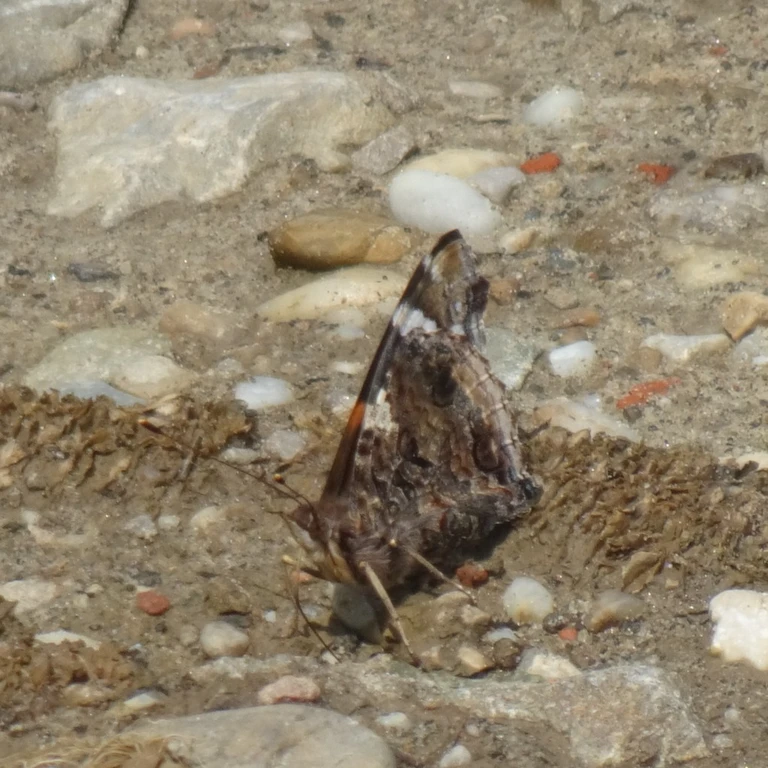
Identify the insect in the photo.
Vanessa atalanta
